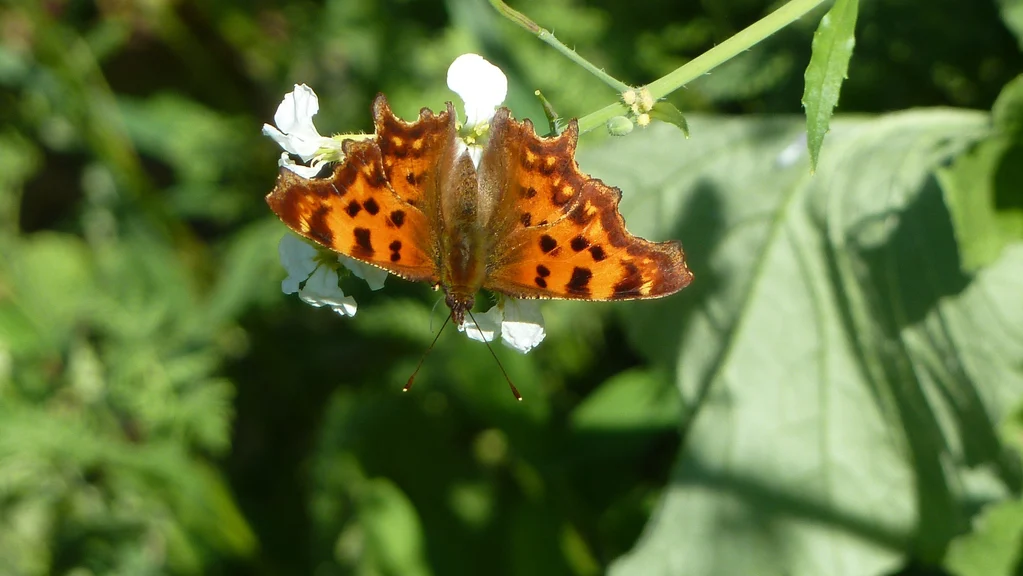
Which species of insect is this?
Polygonia c-album
